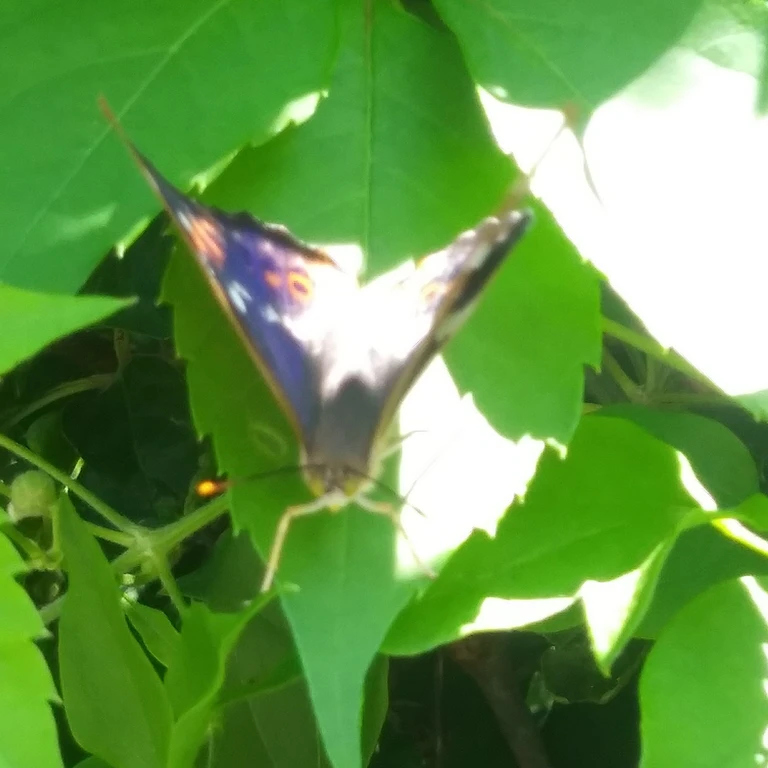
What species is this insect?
Apatura ilia
